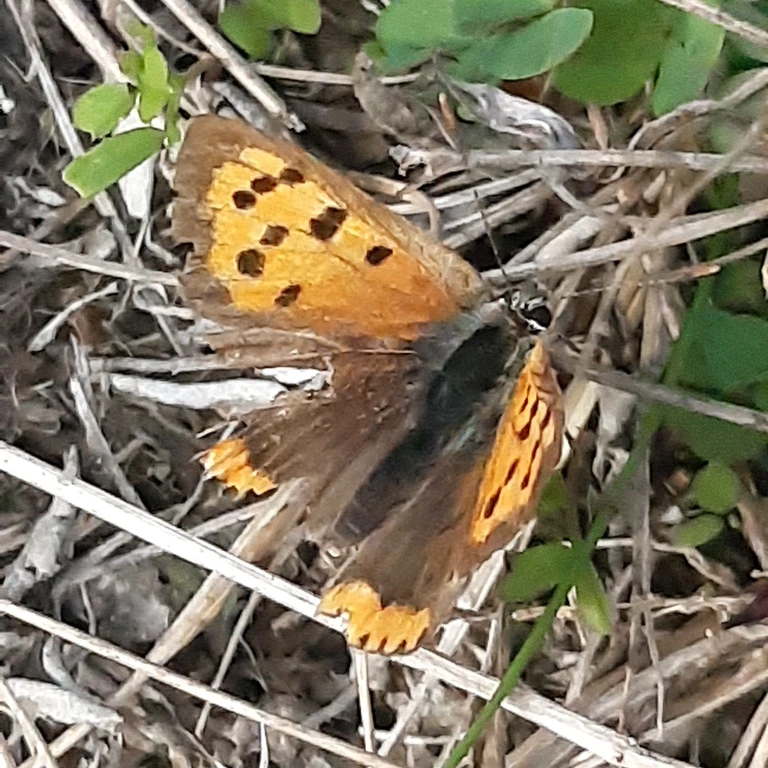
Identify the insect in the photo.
Lycaena phlaeas
